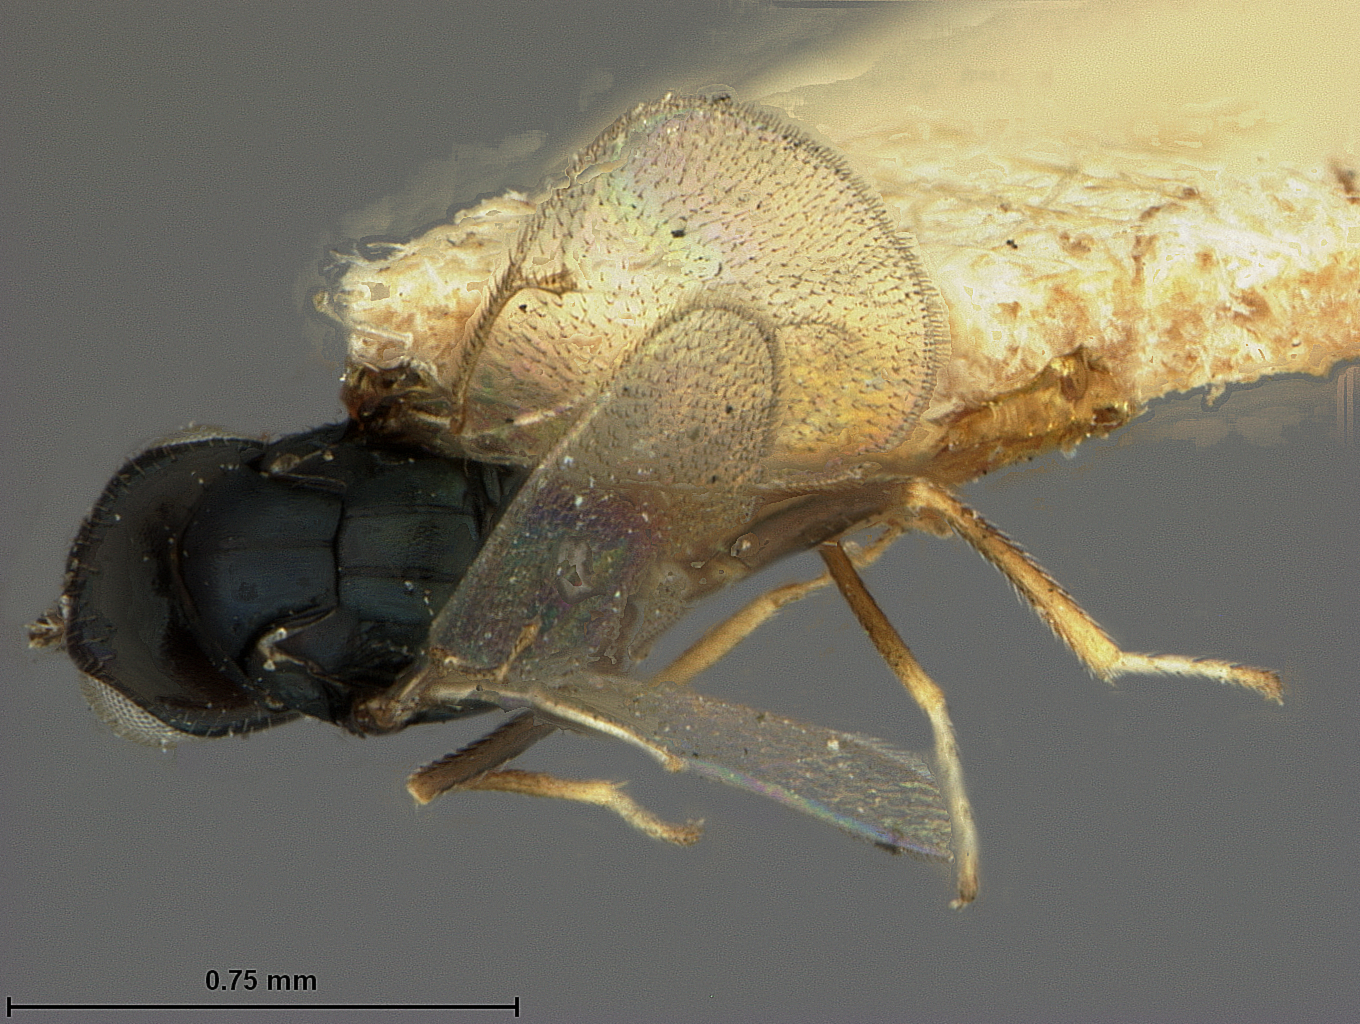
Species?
Tetrastichus scolyti
